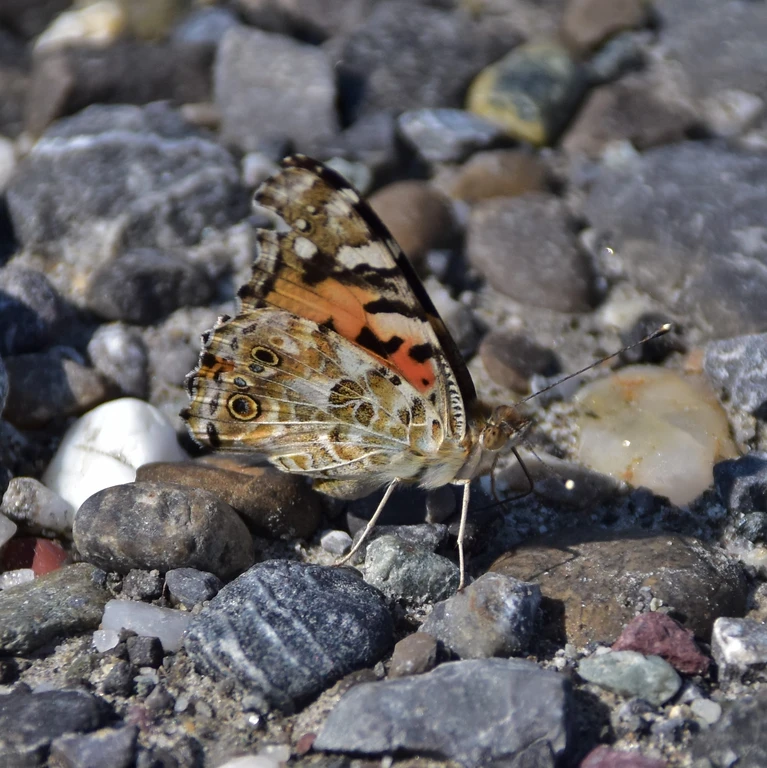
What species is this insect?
Vanessa cardui
